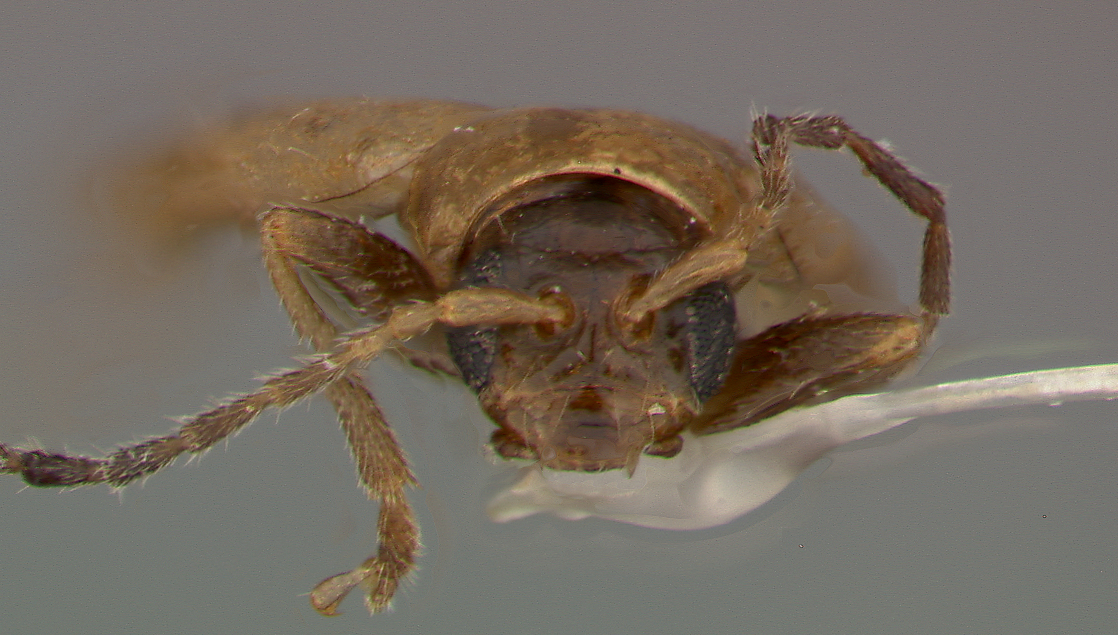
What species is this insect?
Luperodes elachistus
